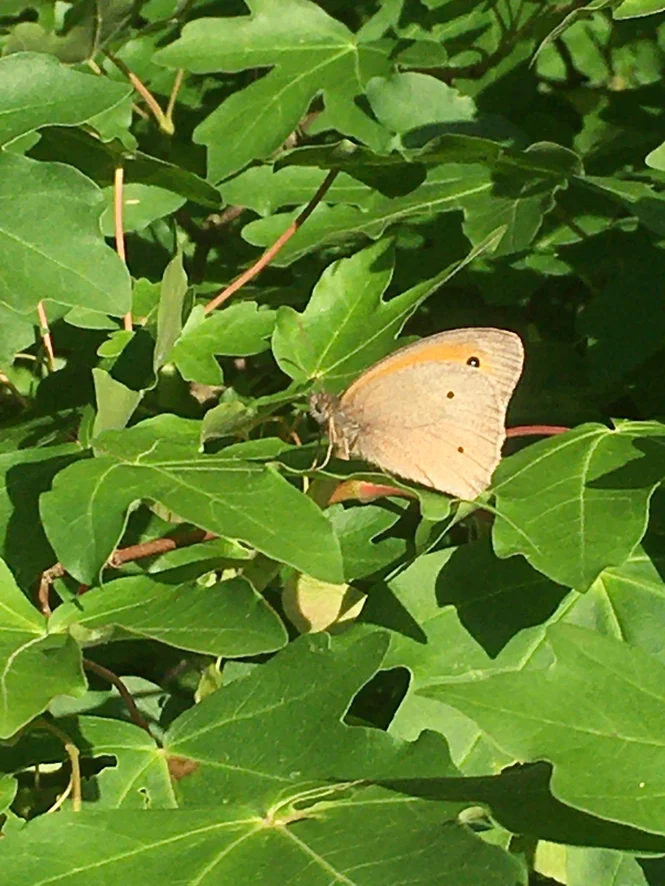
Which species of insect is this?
Maniola jurtina
